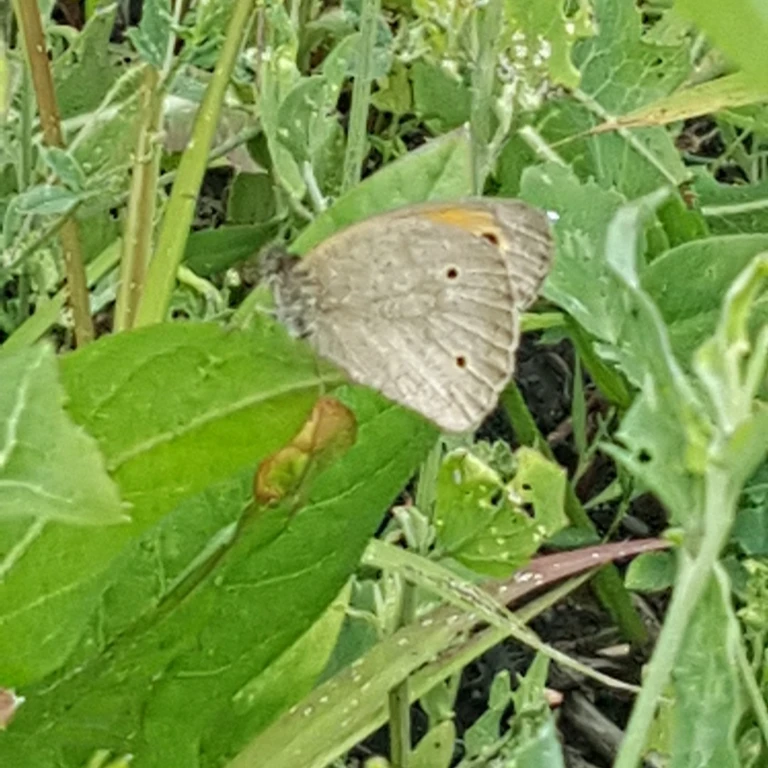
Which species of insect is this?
Maniola jurtina
